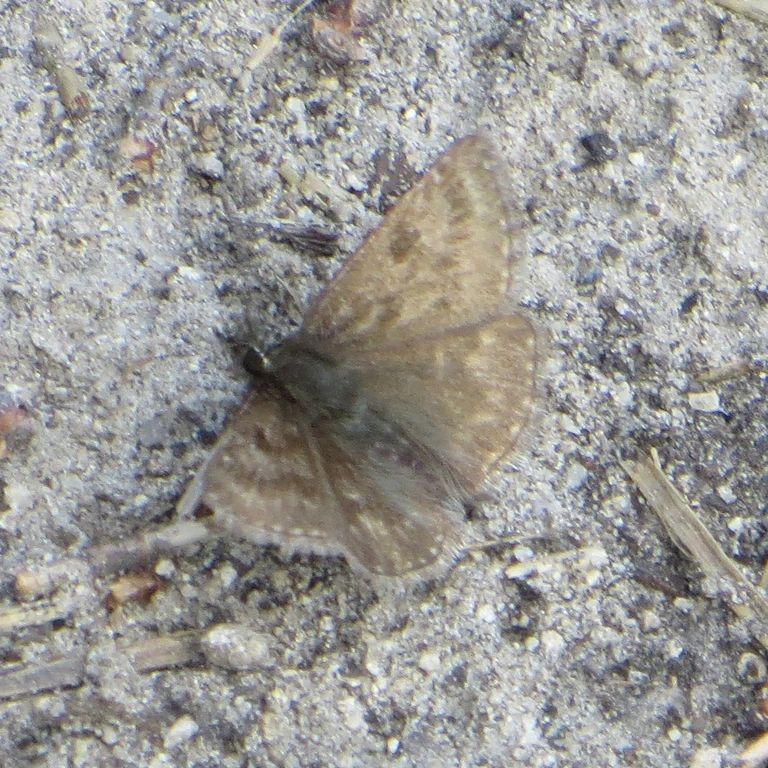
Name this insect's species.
Erynnis tages
